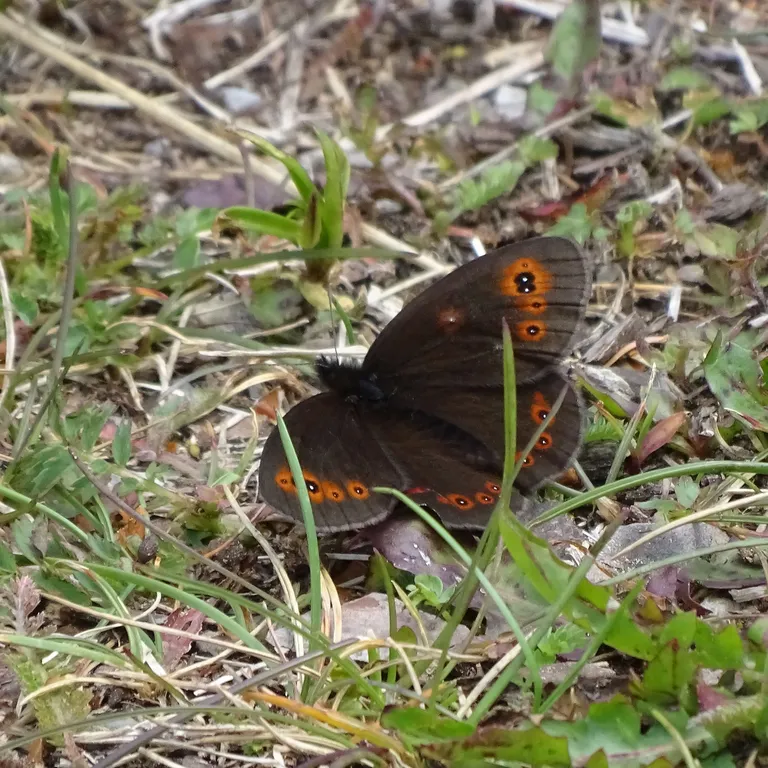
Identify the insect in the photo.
Erebia medusa
